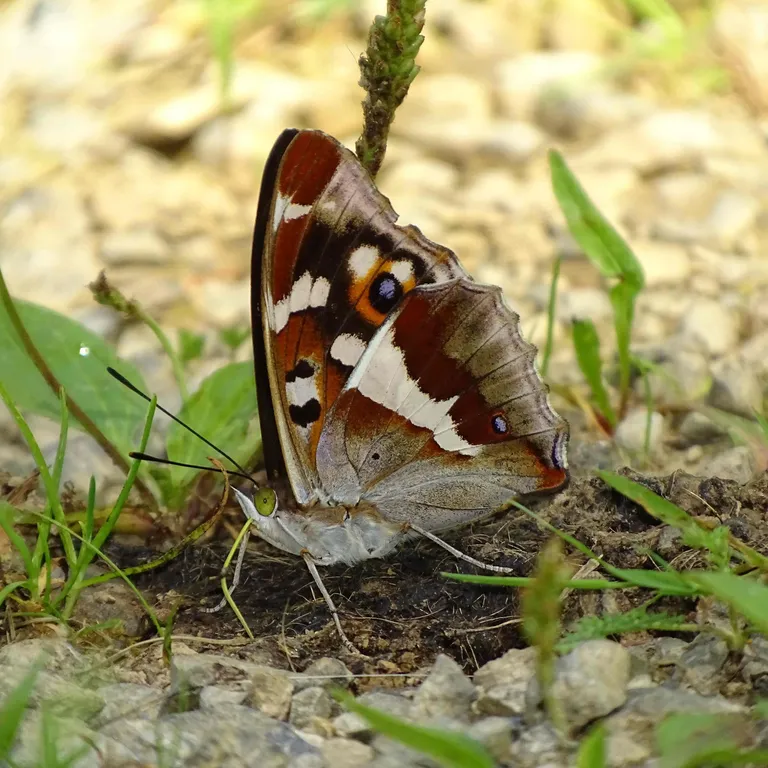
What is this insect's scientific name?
Apatura iris
